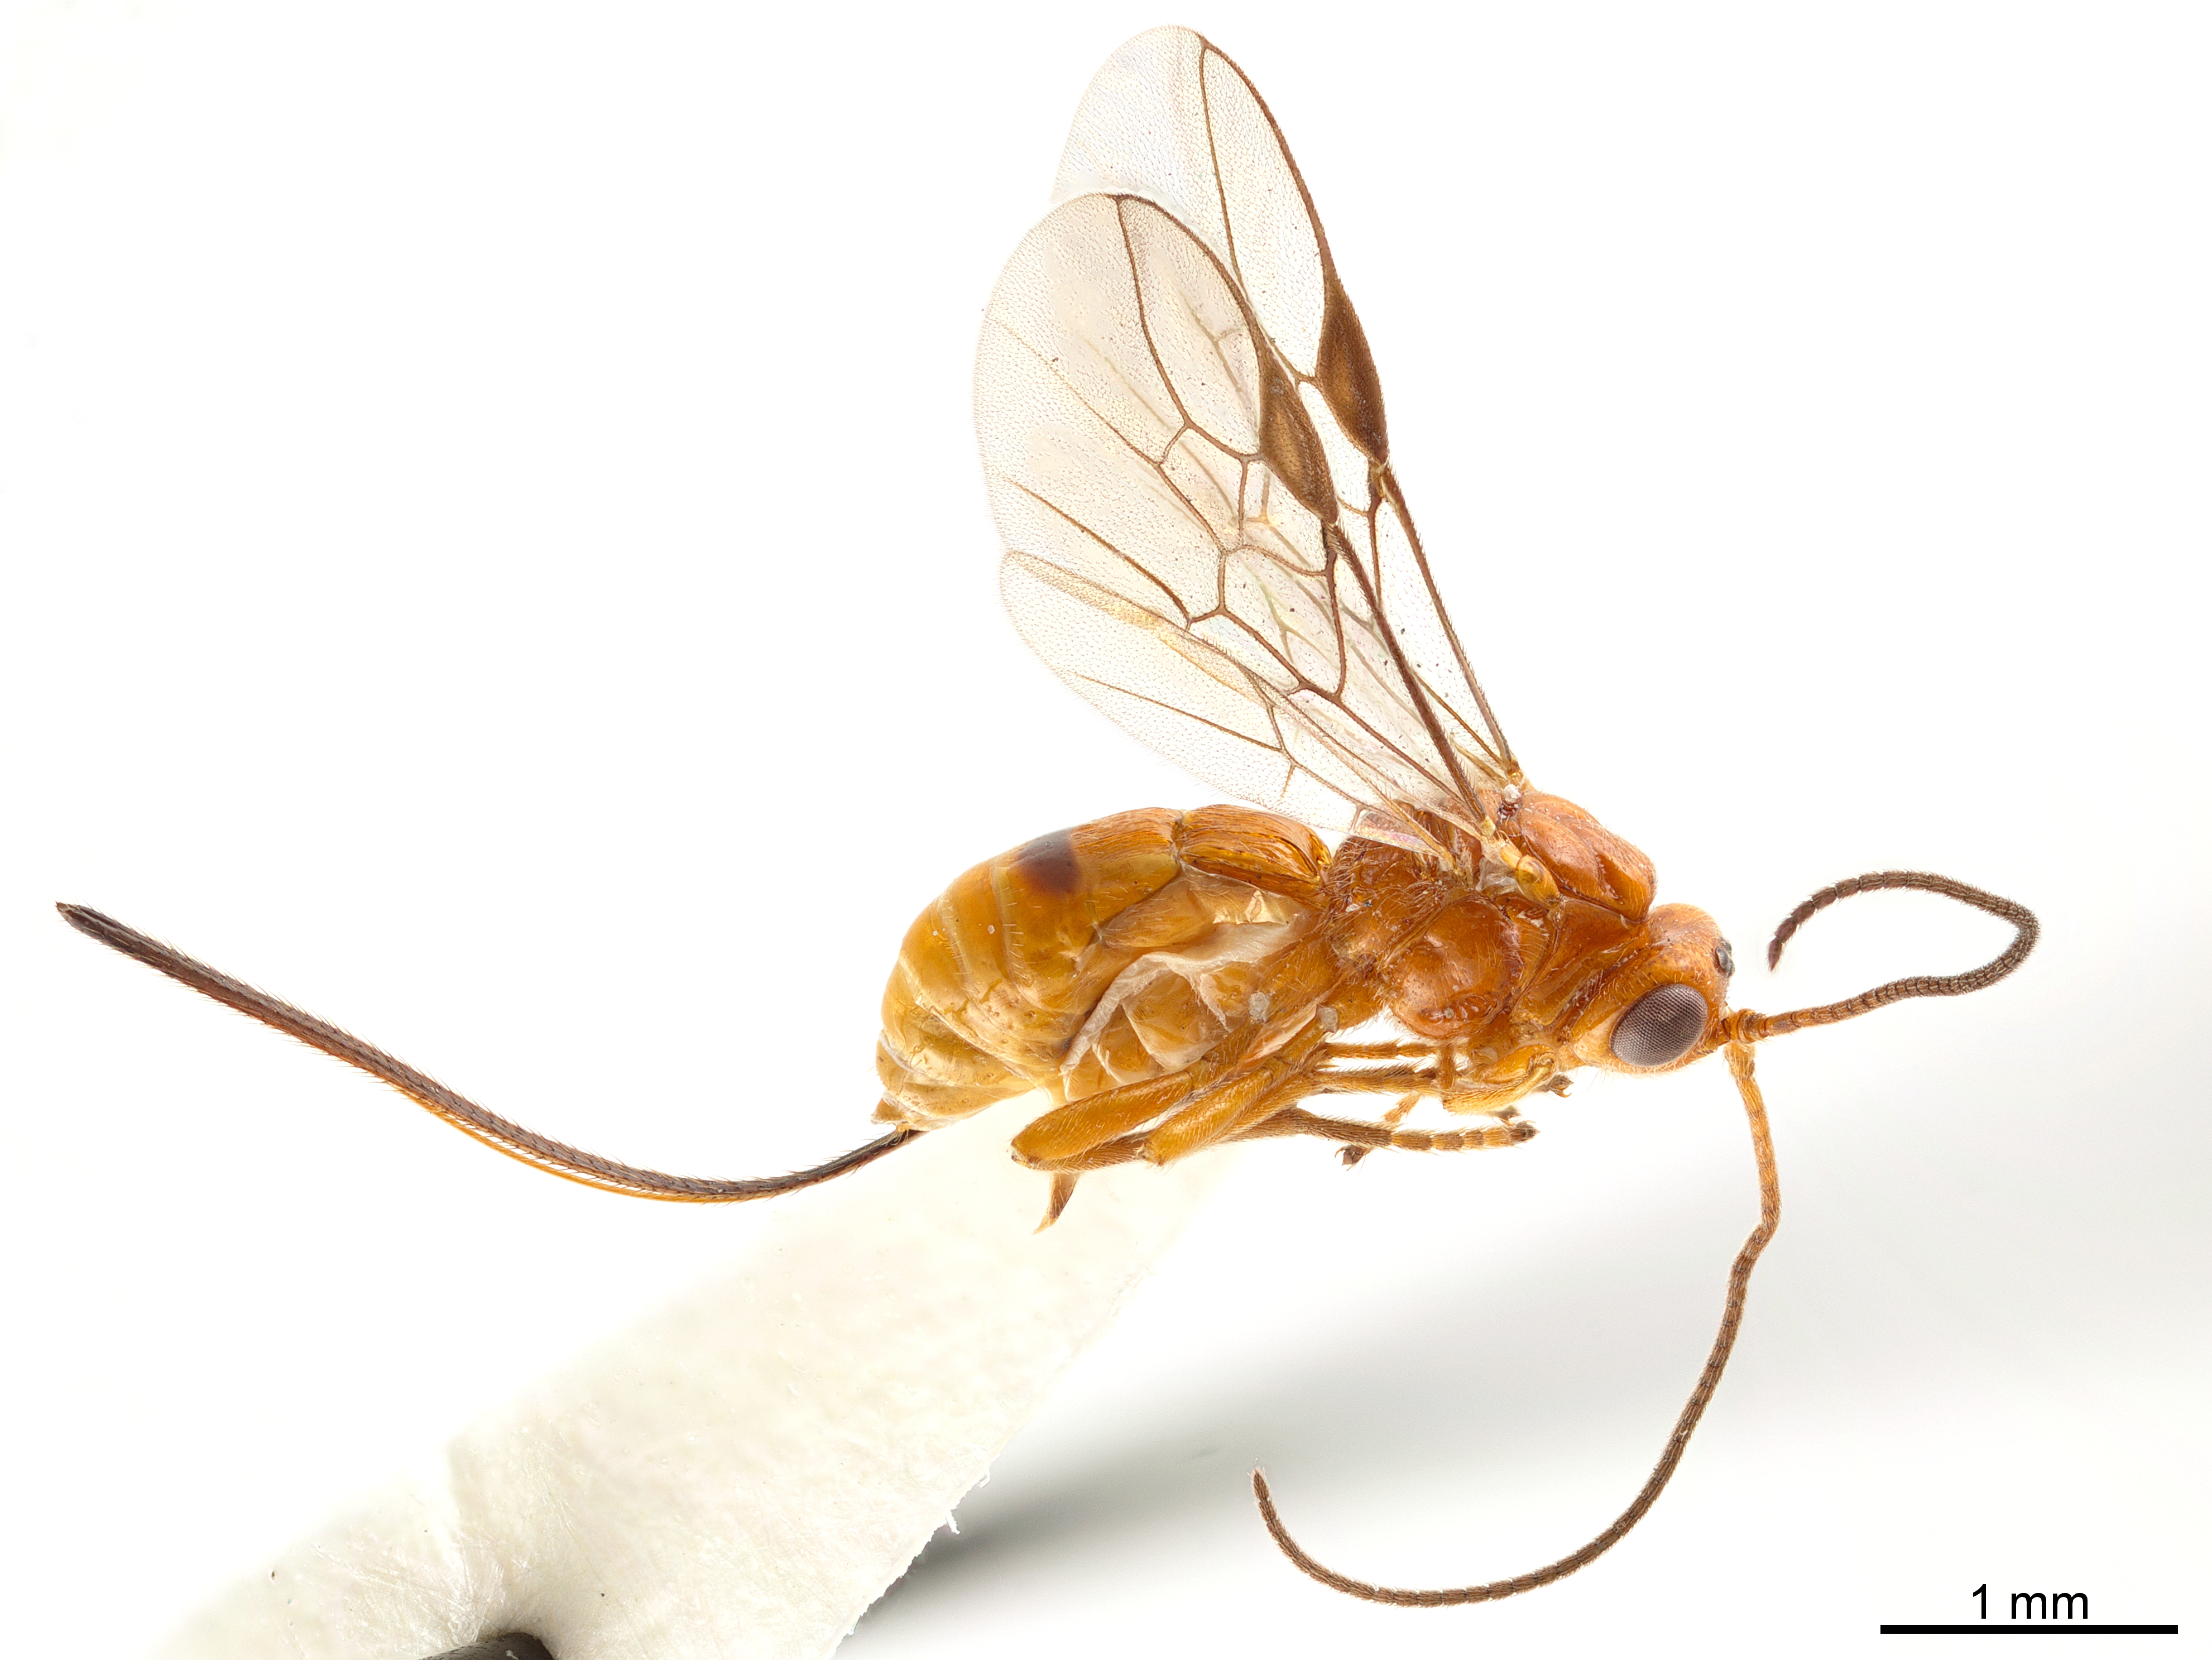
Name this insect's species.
Biosteres longicaudatus
